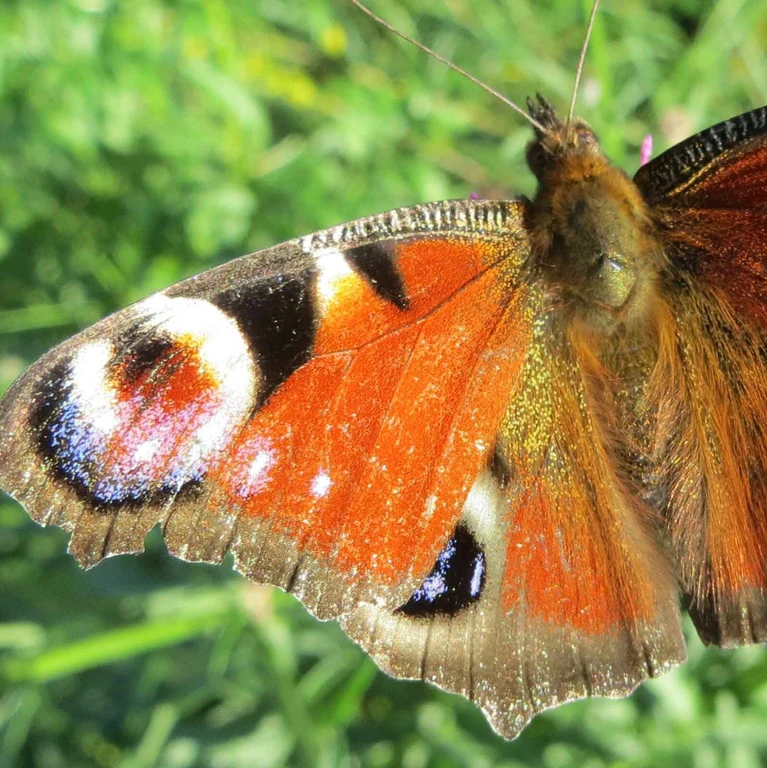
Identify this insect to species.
Aglais io
